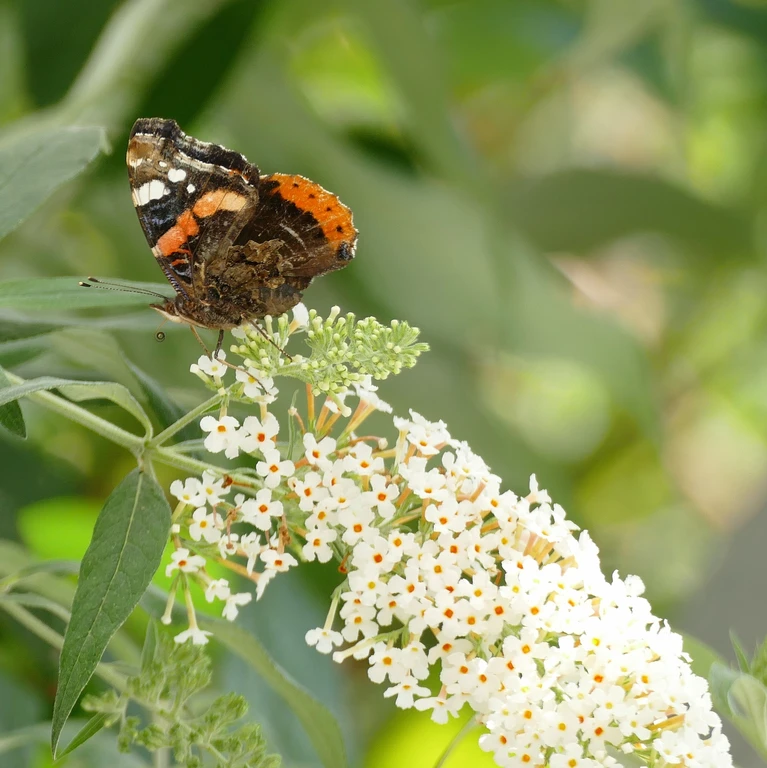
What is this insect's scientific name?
Vanessa atalanta
